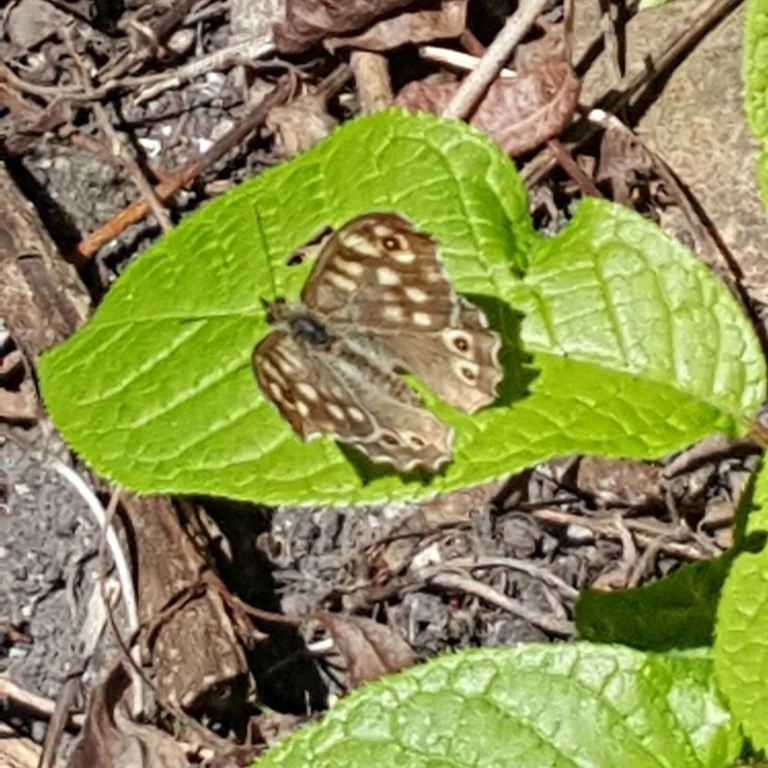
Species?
Pararge aegeria
